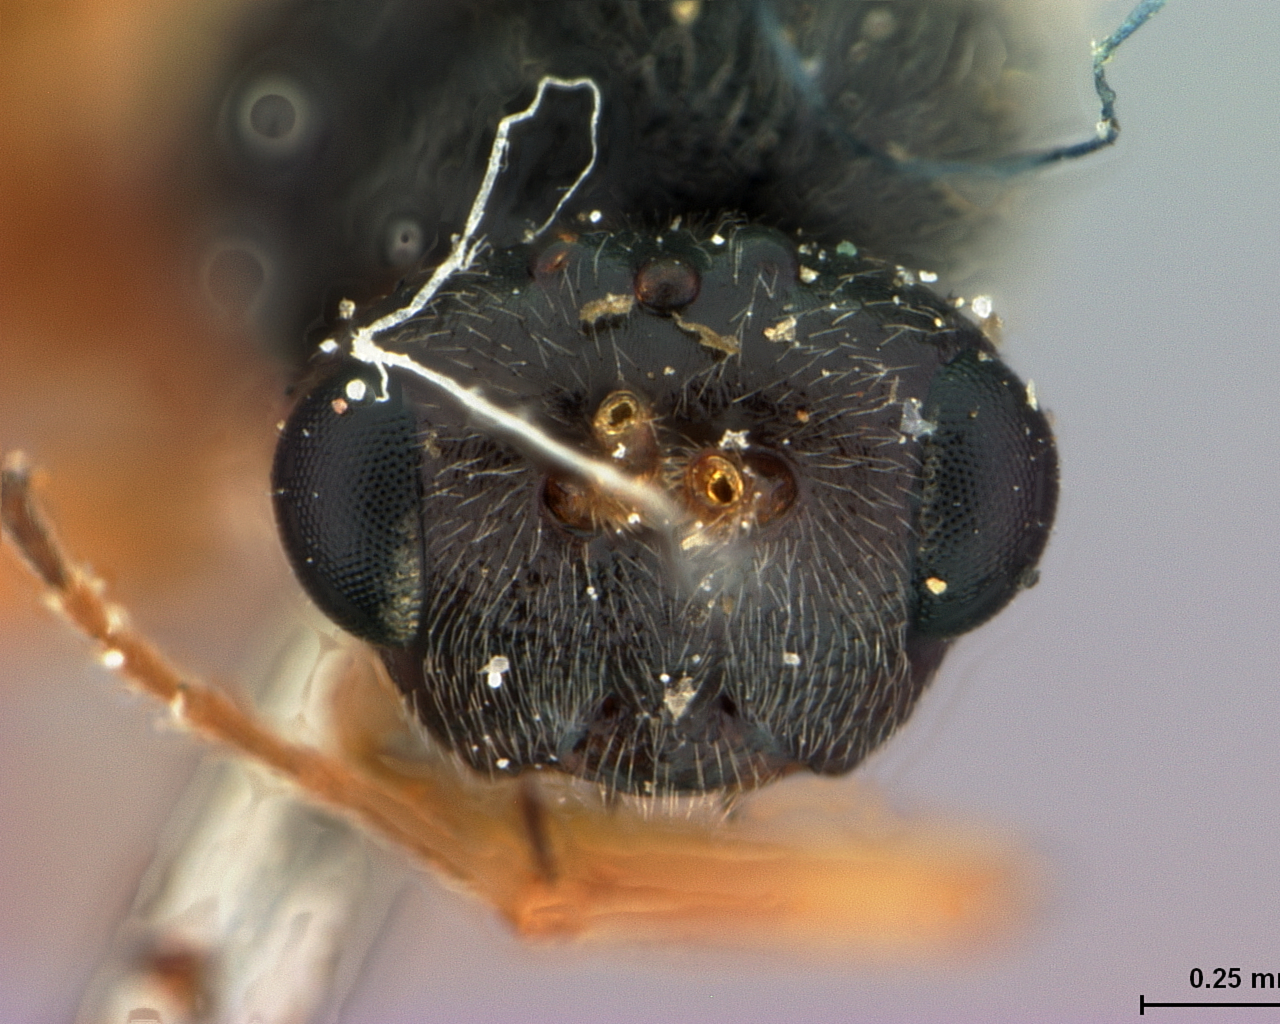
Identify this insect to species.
Rhodites gracilis
